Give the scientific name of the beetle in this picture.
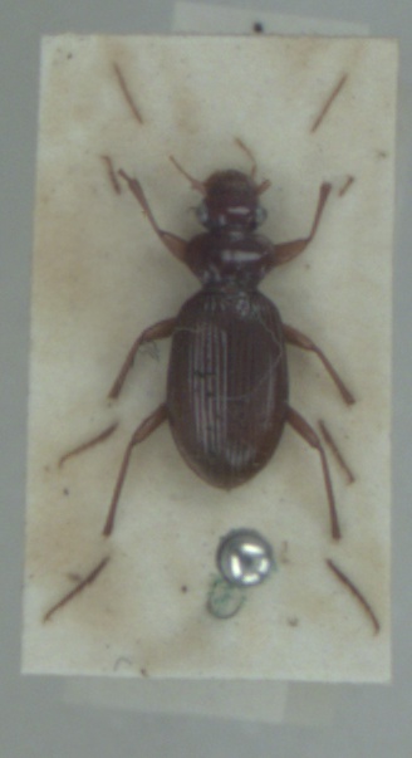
Leistus ferrugineus
